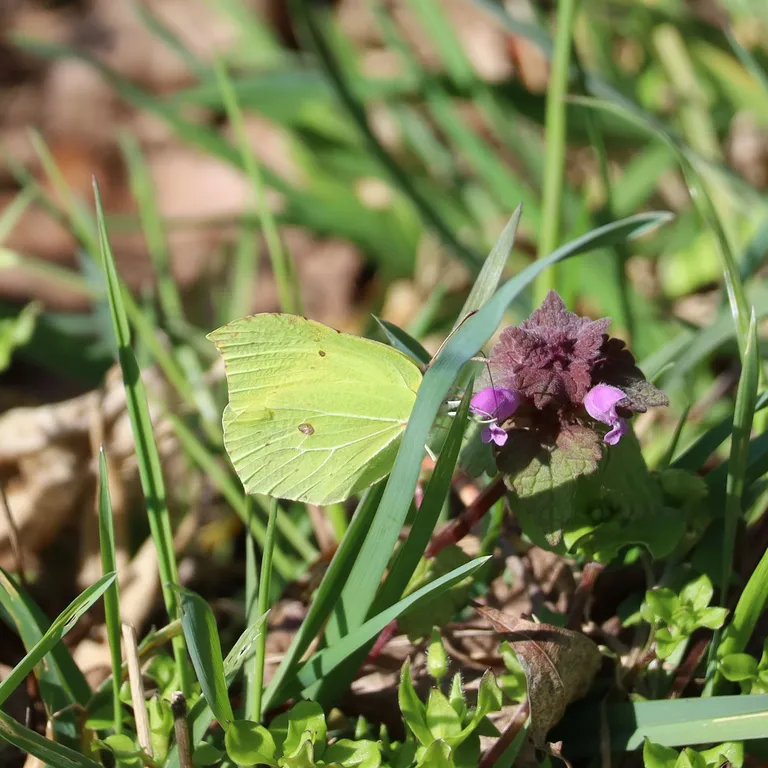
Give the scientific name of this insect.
Gonepteryx rhamni
